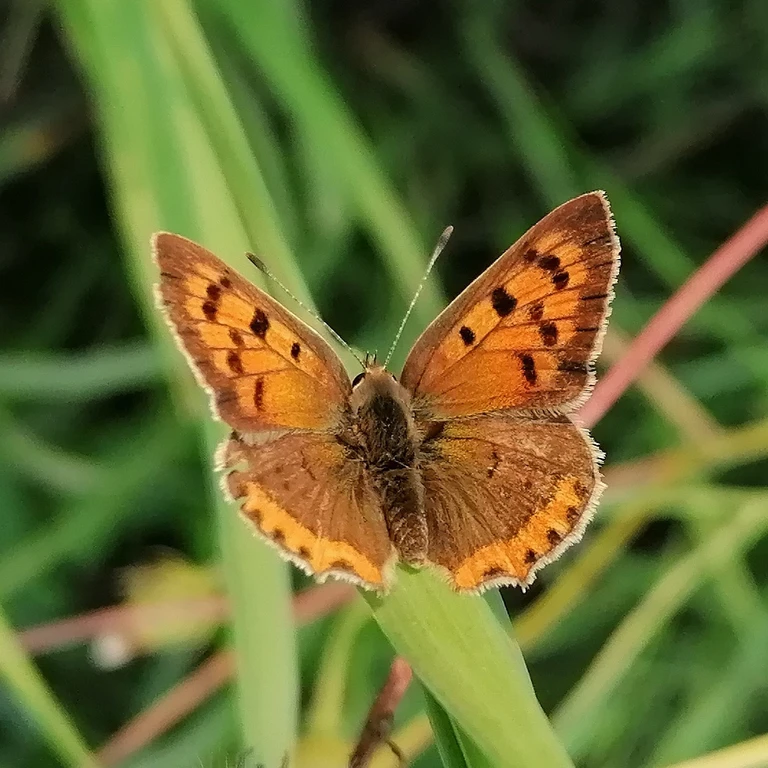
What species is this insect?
Lycaena phlaeas
